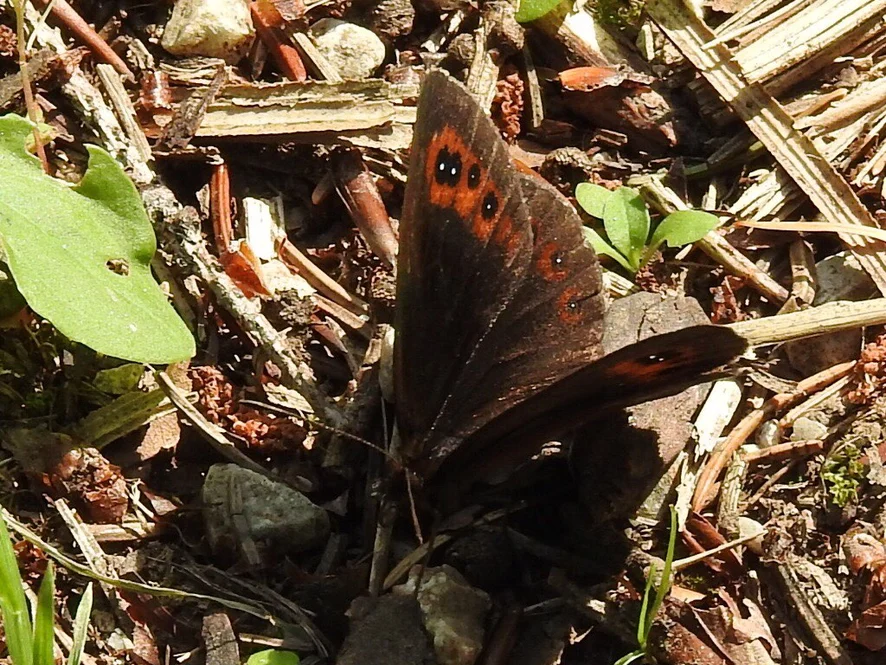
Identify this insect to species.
Erebia aethiops
